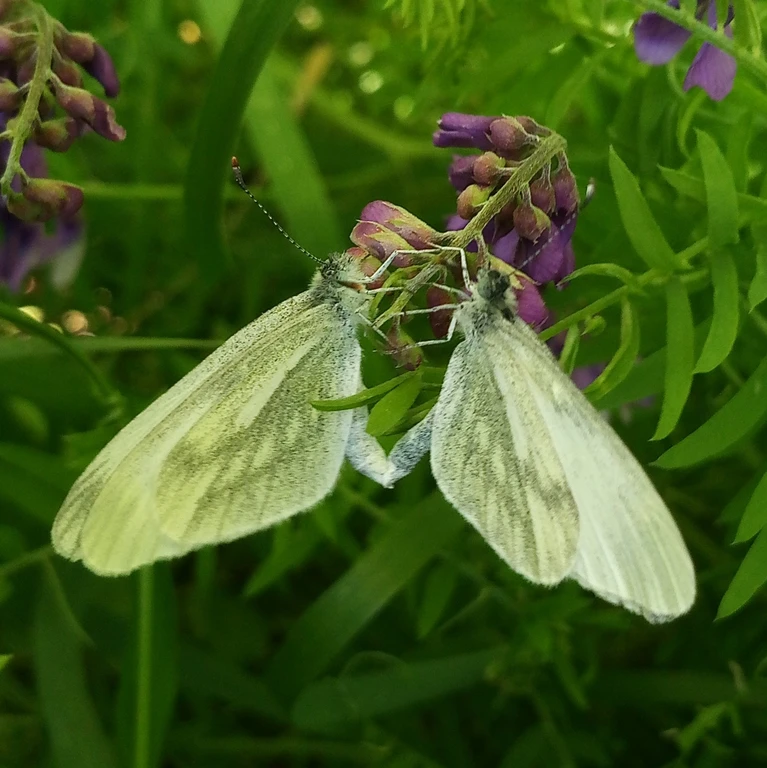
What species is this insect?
Leptidea sinapis/juvernica
